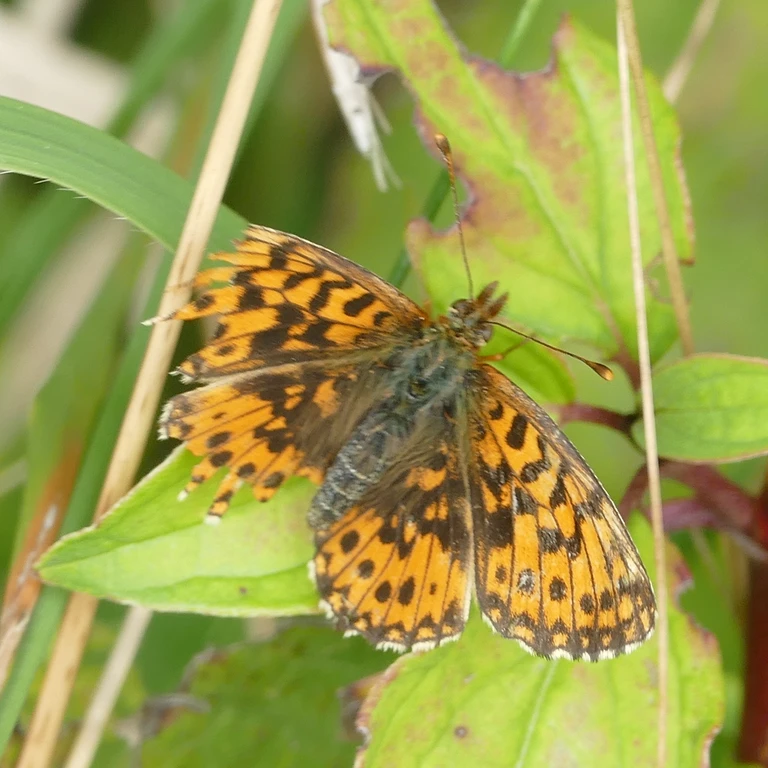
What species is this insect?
Boloria dia
